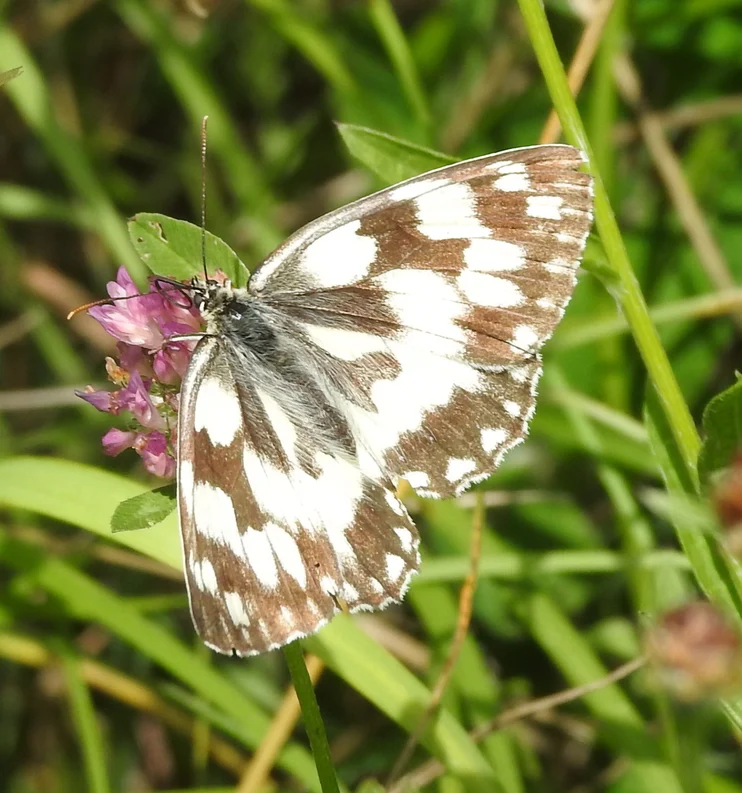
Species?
Melanargia galathea
